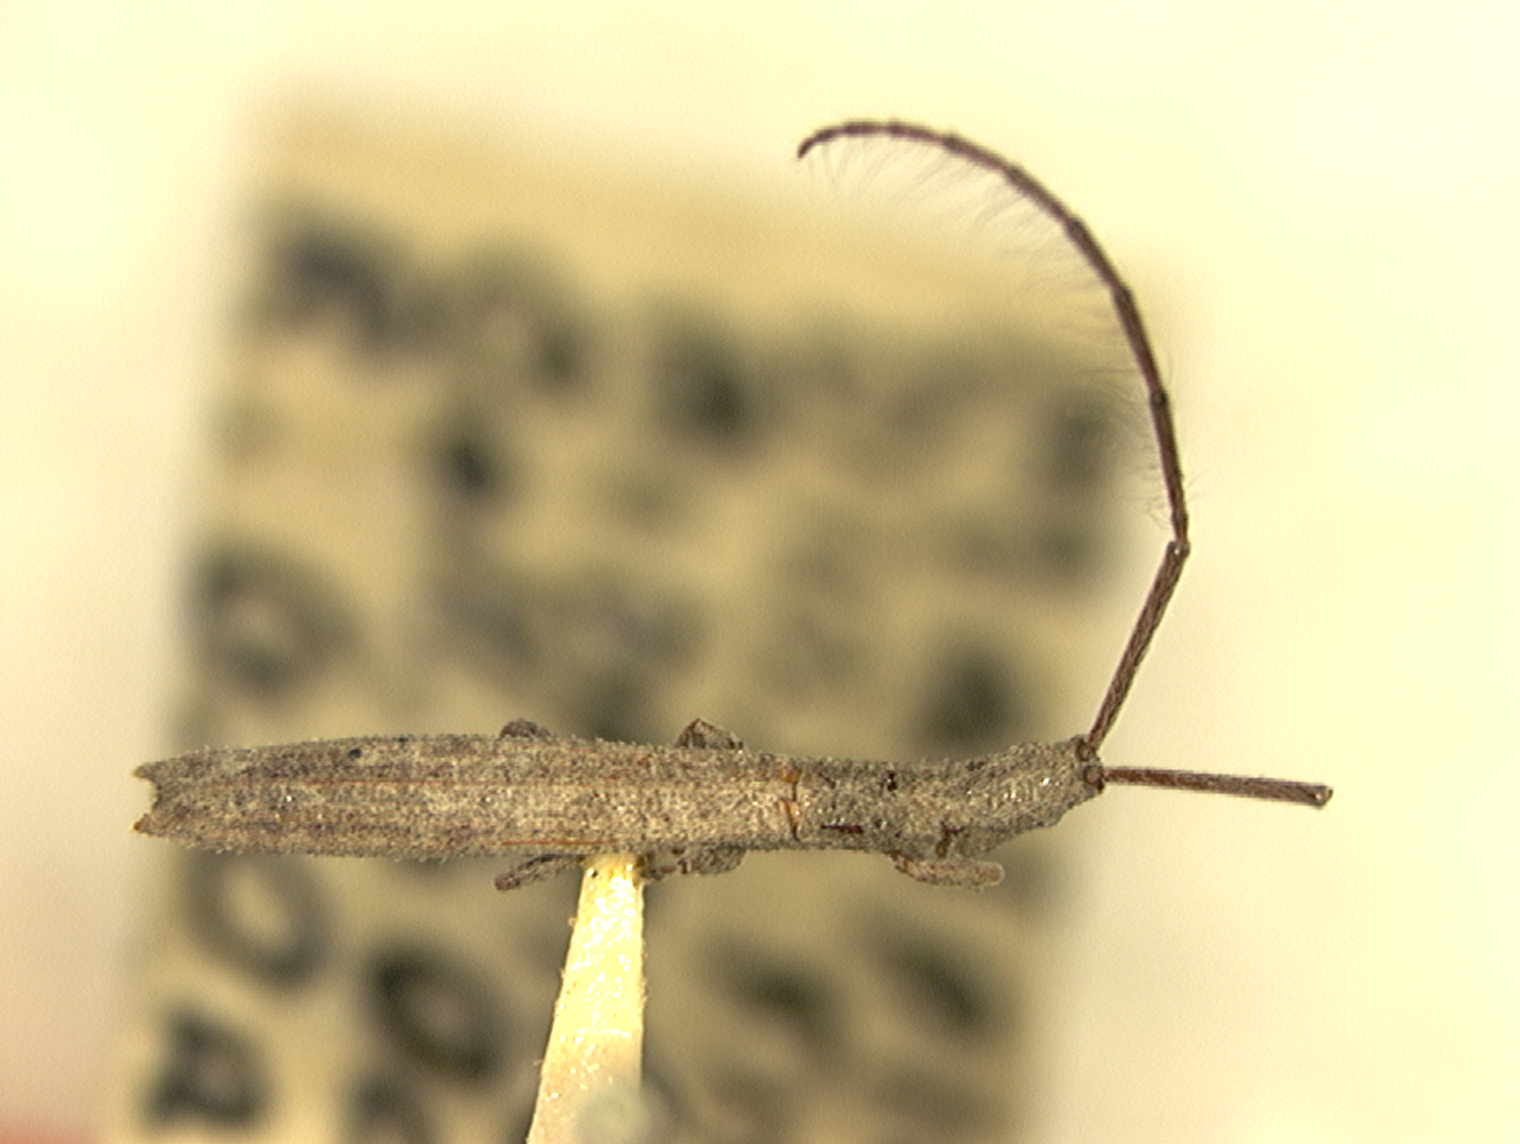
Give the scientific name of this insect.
Spalacopsis unicolor
